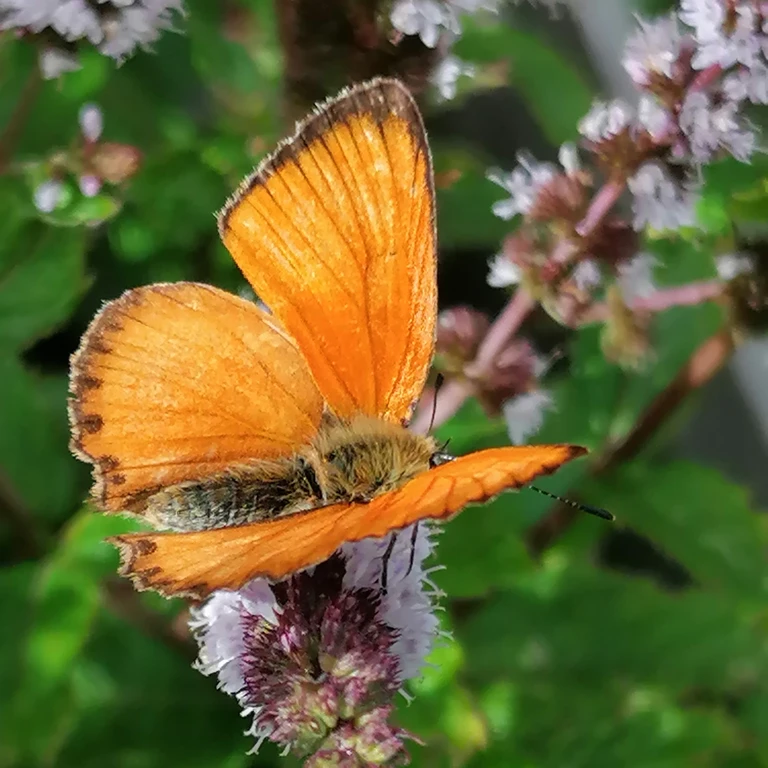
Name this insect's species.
Lycaena virgaureae
